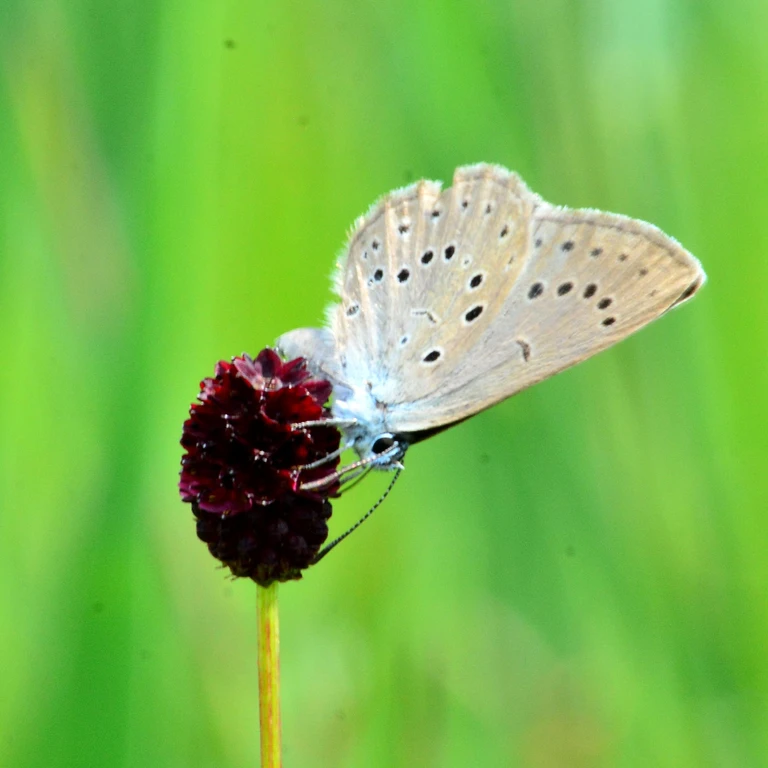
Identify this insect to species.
Phengaris teleius
